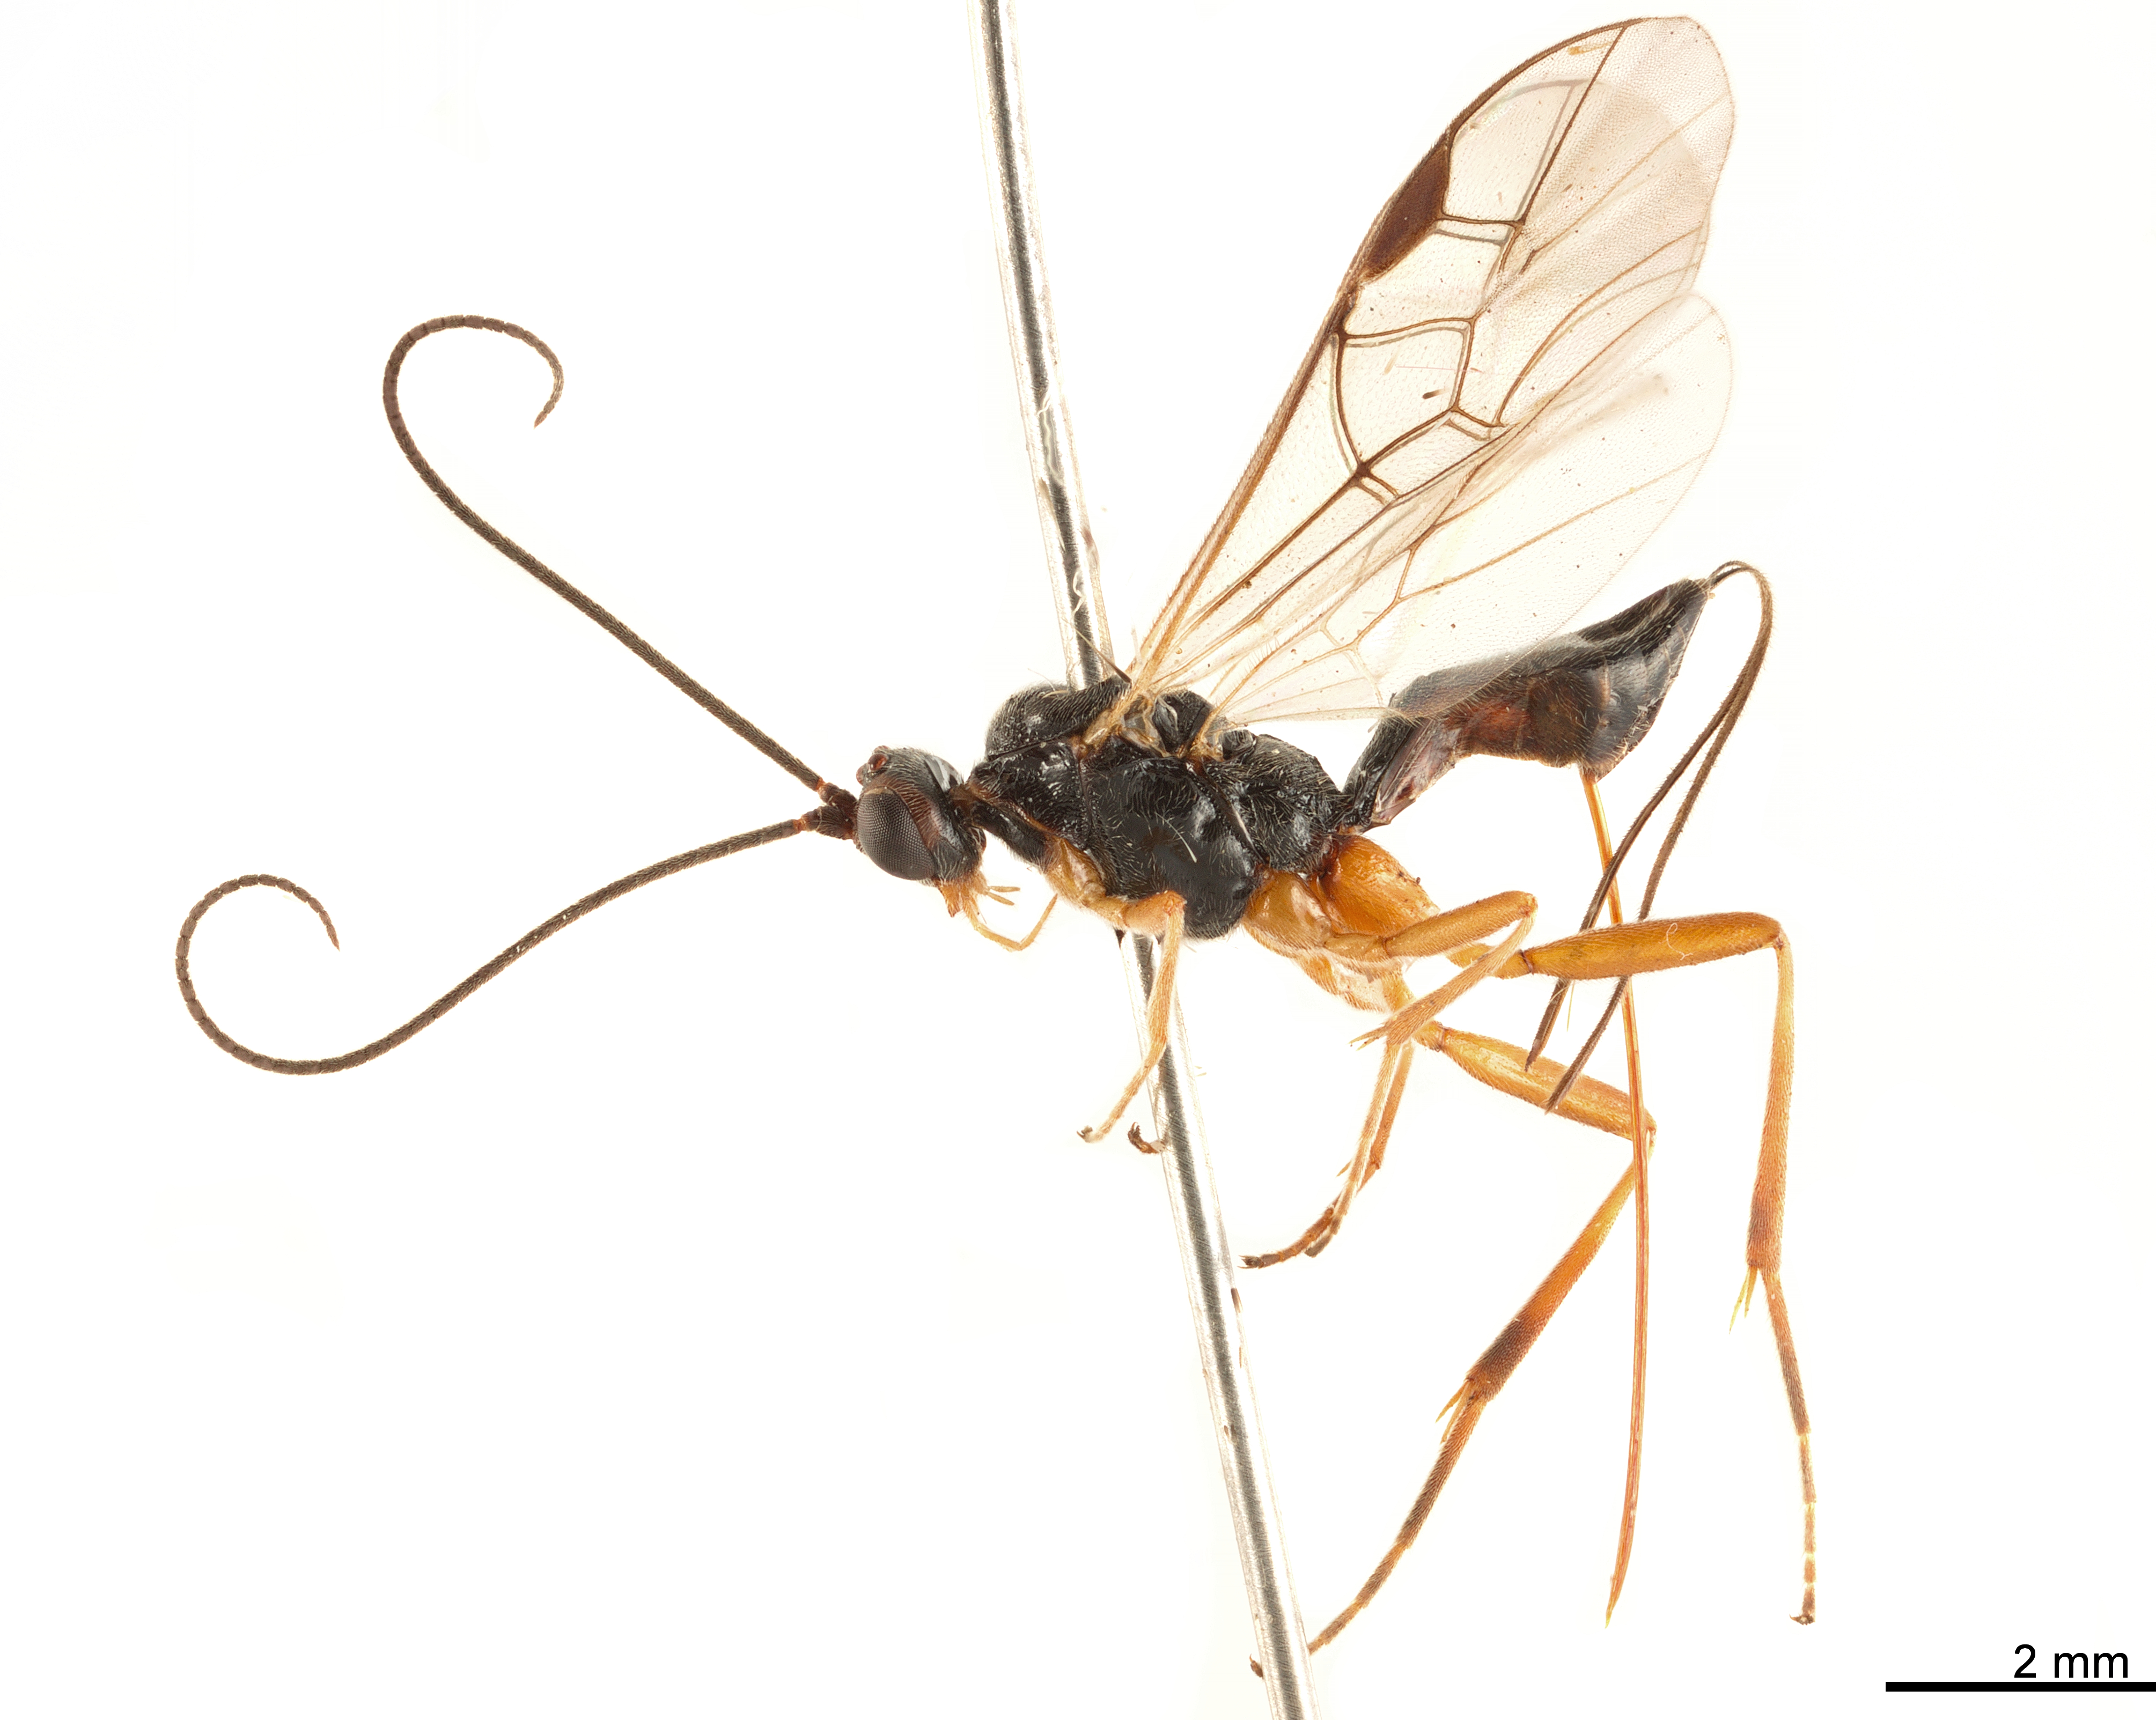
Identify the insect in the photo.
Dasylagon aegeriae
